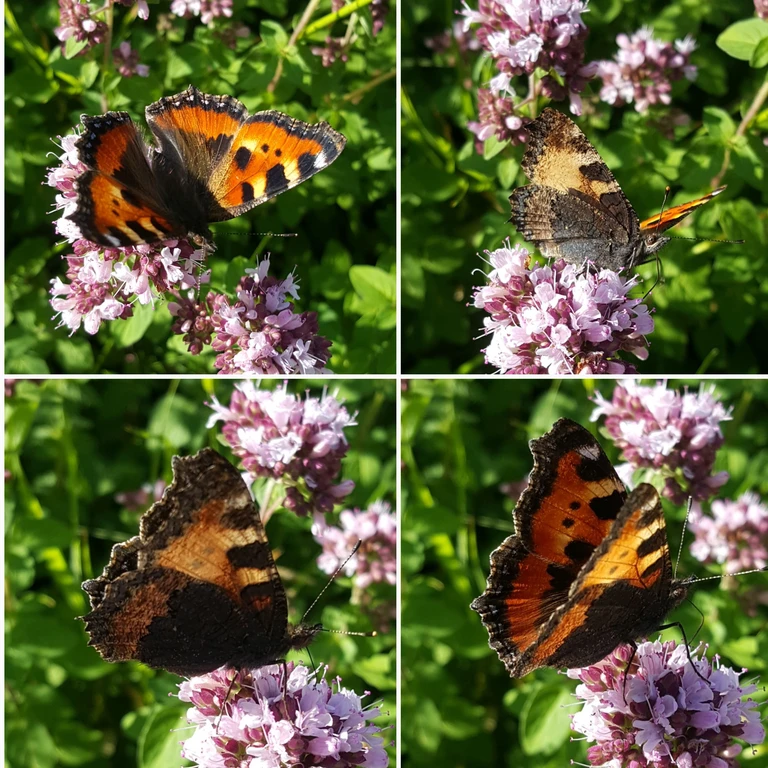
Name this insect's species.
Aglais urticae
